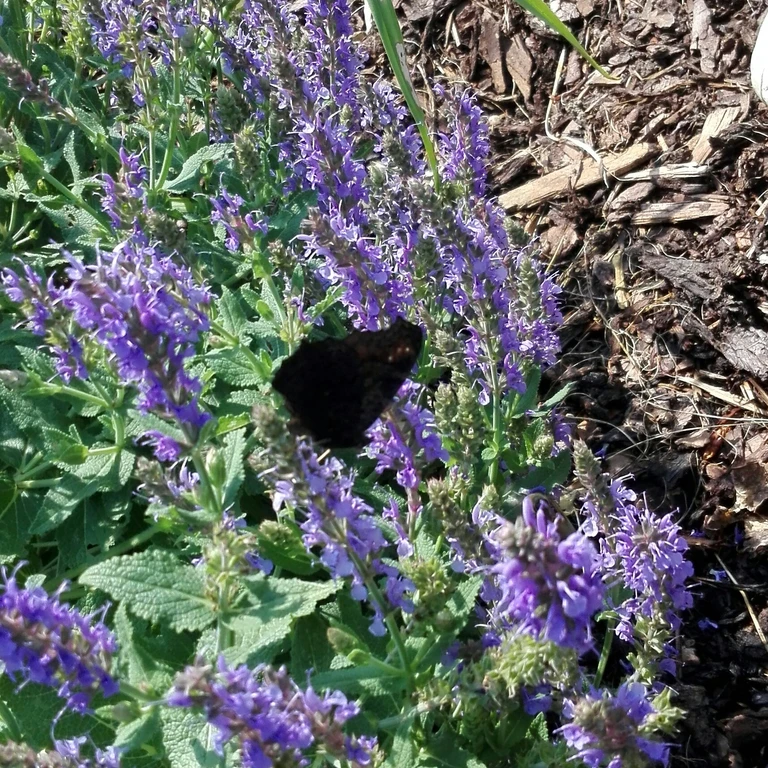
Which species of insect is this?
Aglais io
